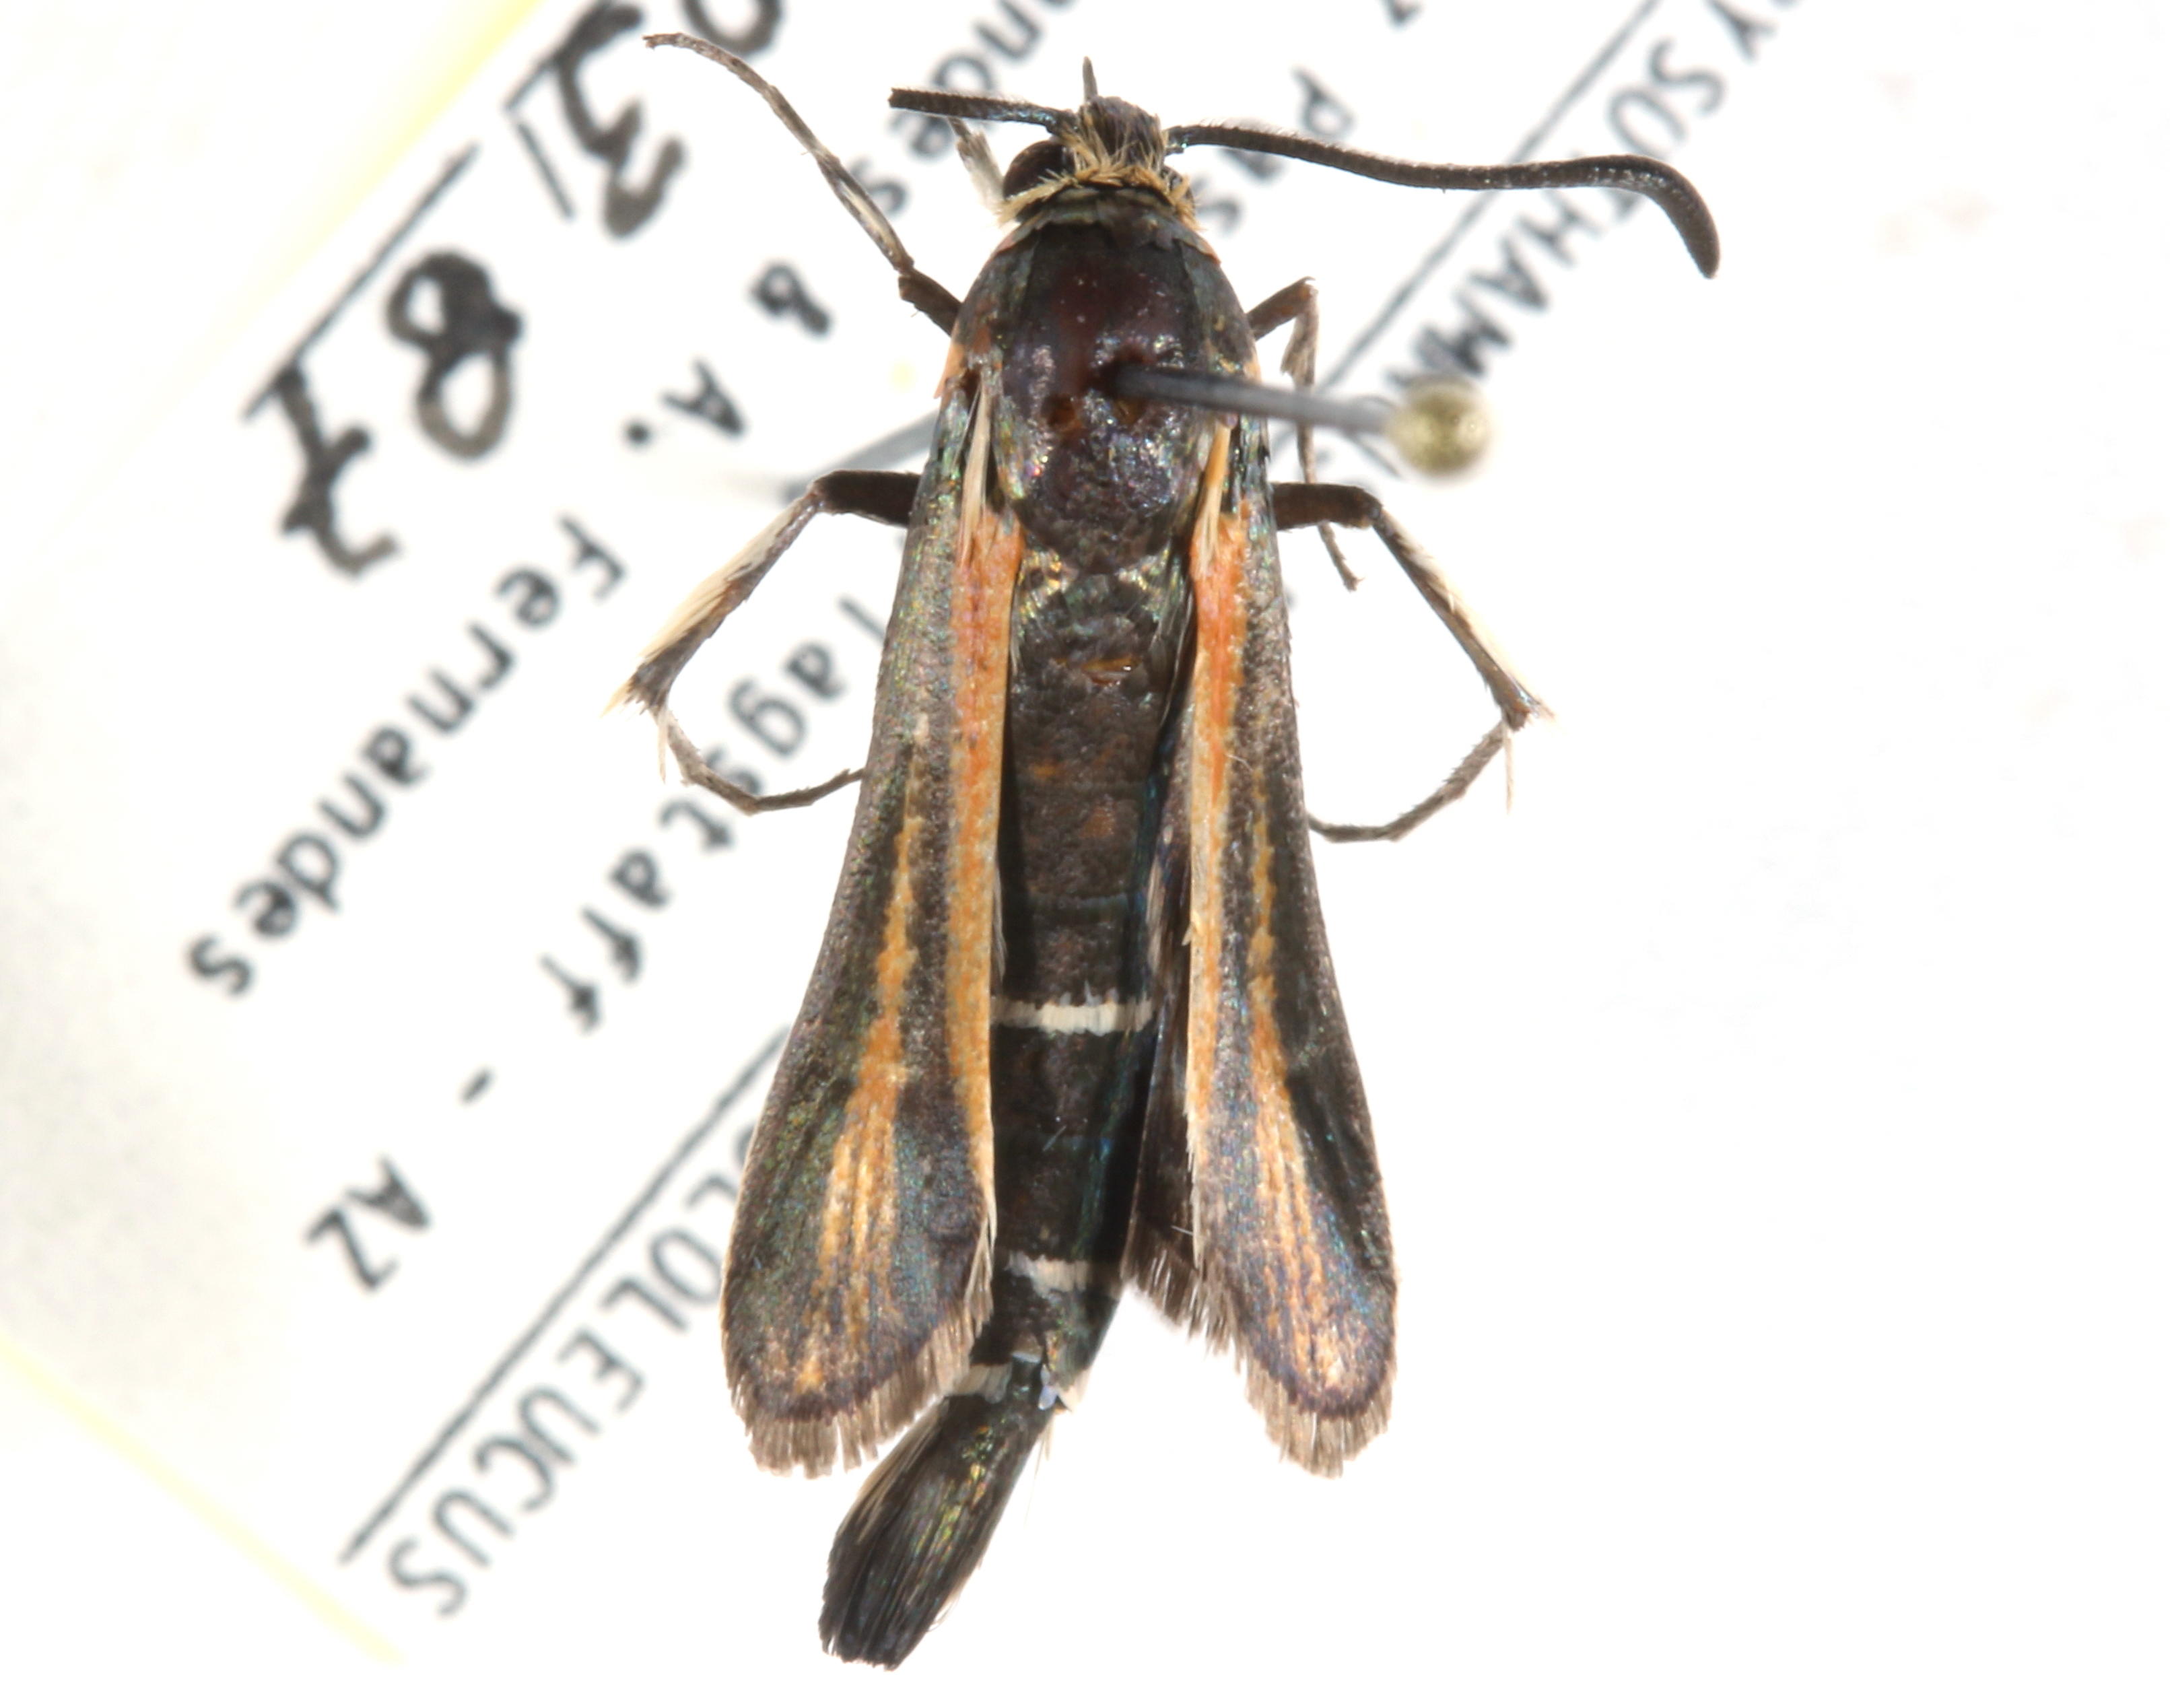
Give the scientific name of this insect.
Carmenta ogalala
